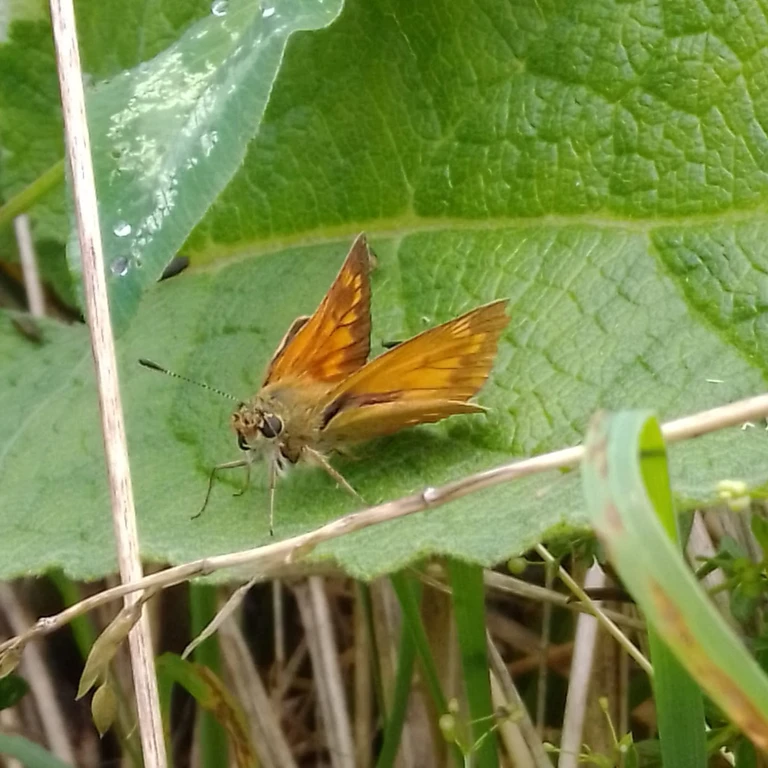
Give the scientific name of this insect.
Ochlodes sylvanus (also Ochlodes venata)
